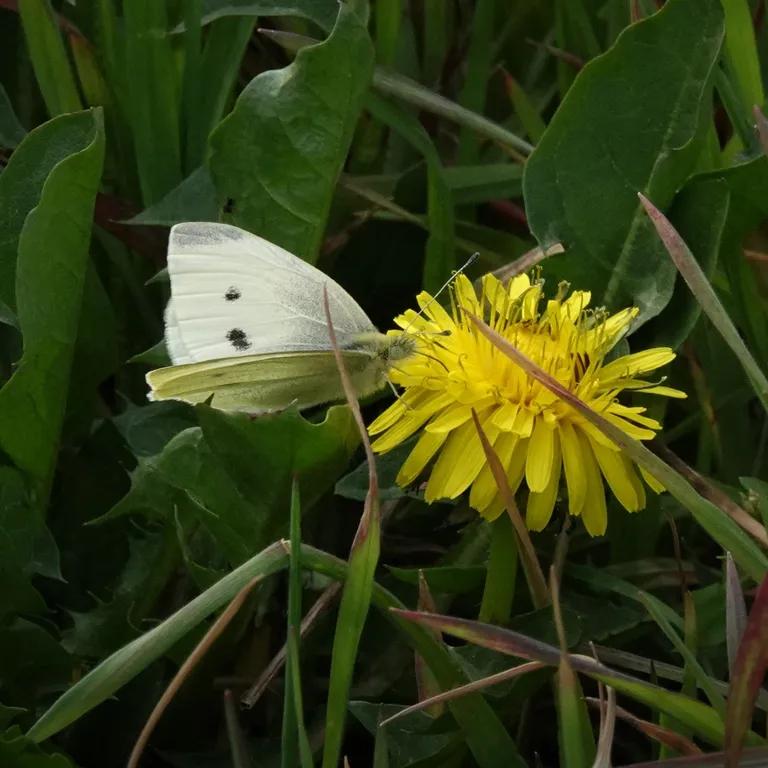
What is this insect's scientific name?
Pieris rapae
